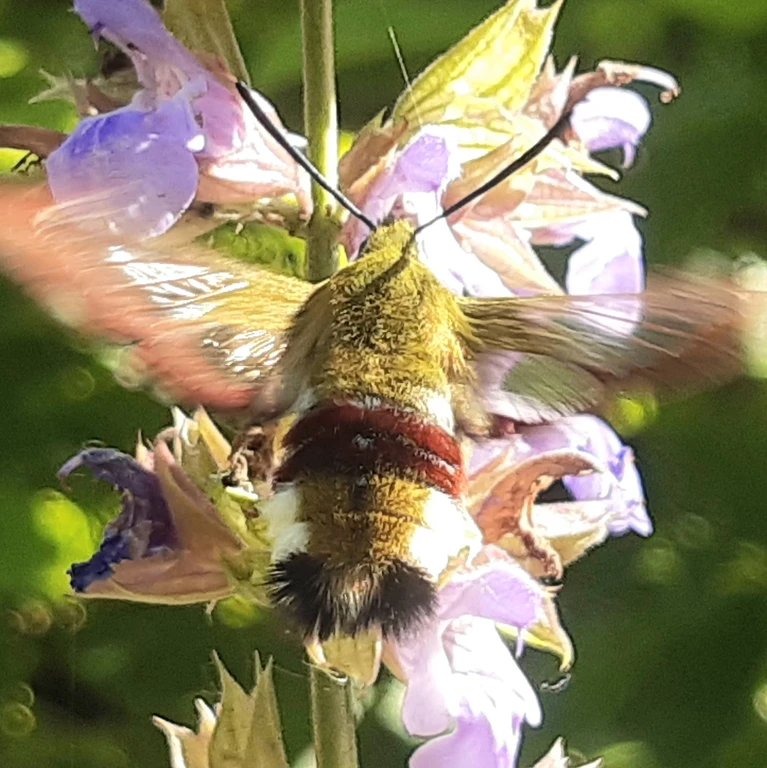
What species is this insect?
Hemaris fuciformis
